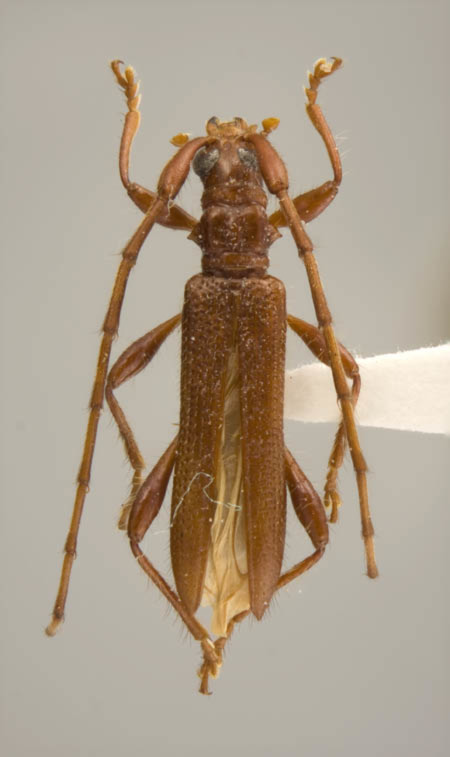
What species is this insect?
Elytrimitatrix castanea
